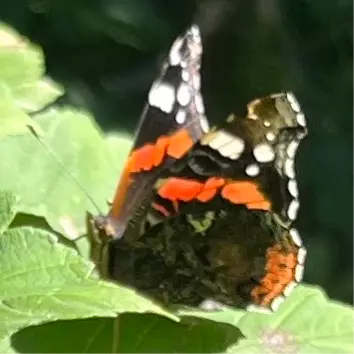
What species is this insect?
Vanessa atalanta
